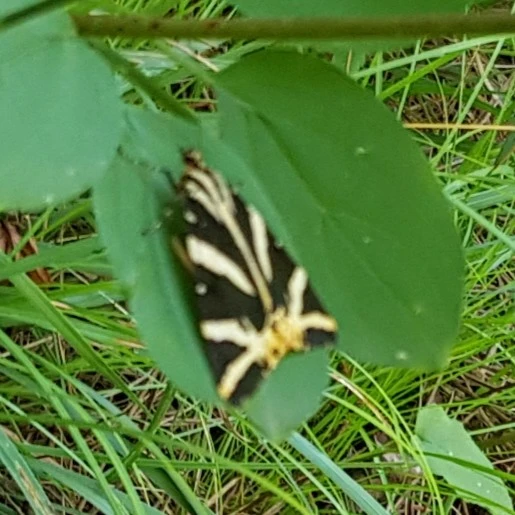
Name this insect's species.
Euplagia quadripunctaria
